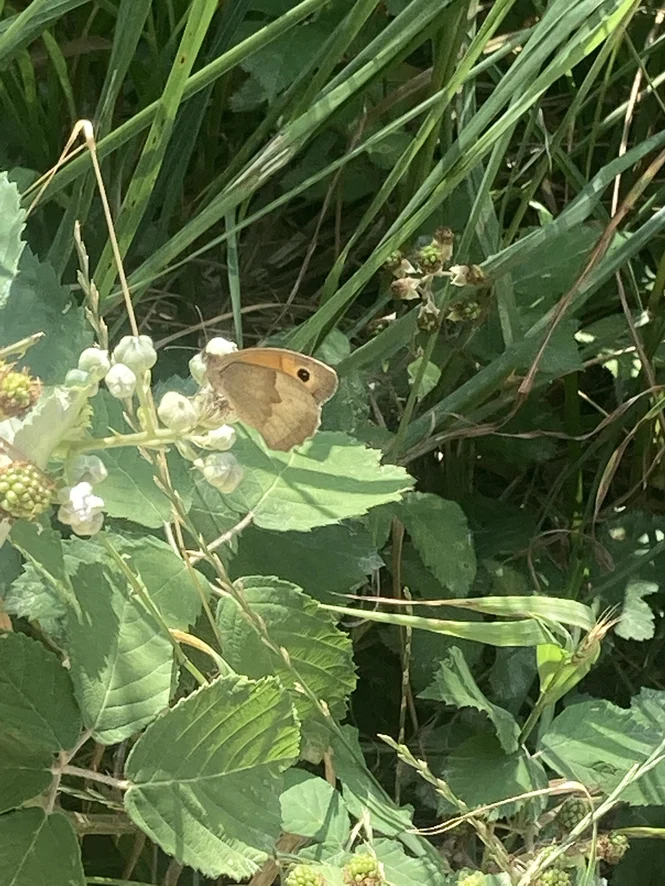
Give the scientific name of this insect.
Maniola jurtina
